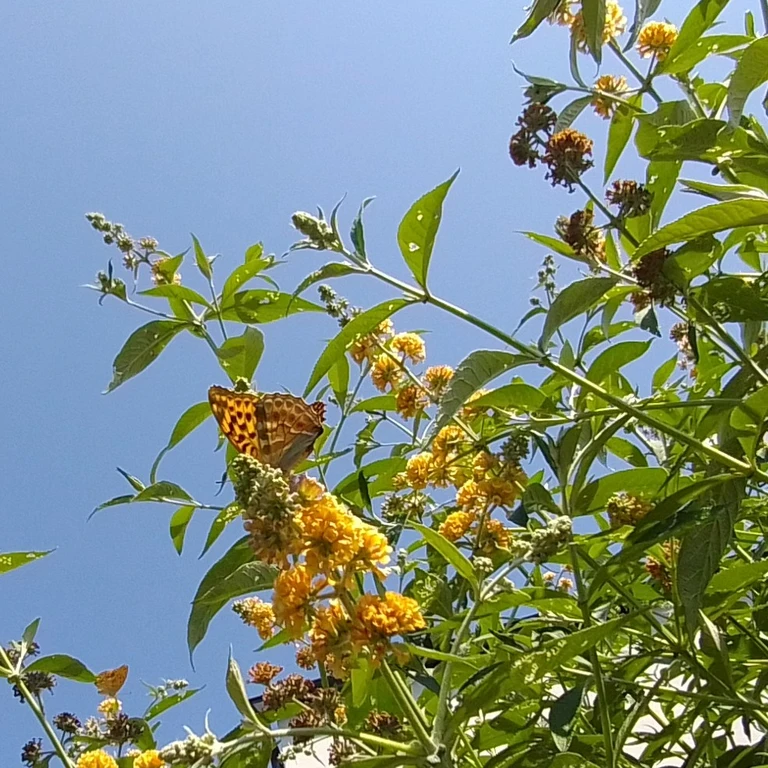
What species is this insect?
Argynnis paphia
